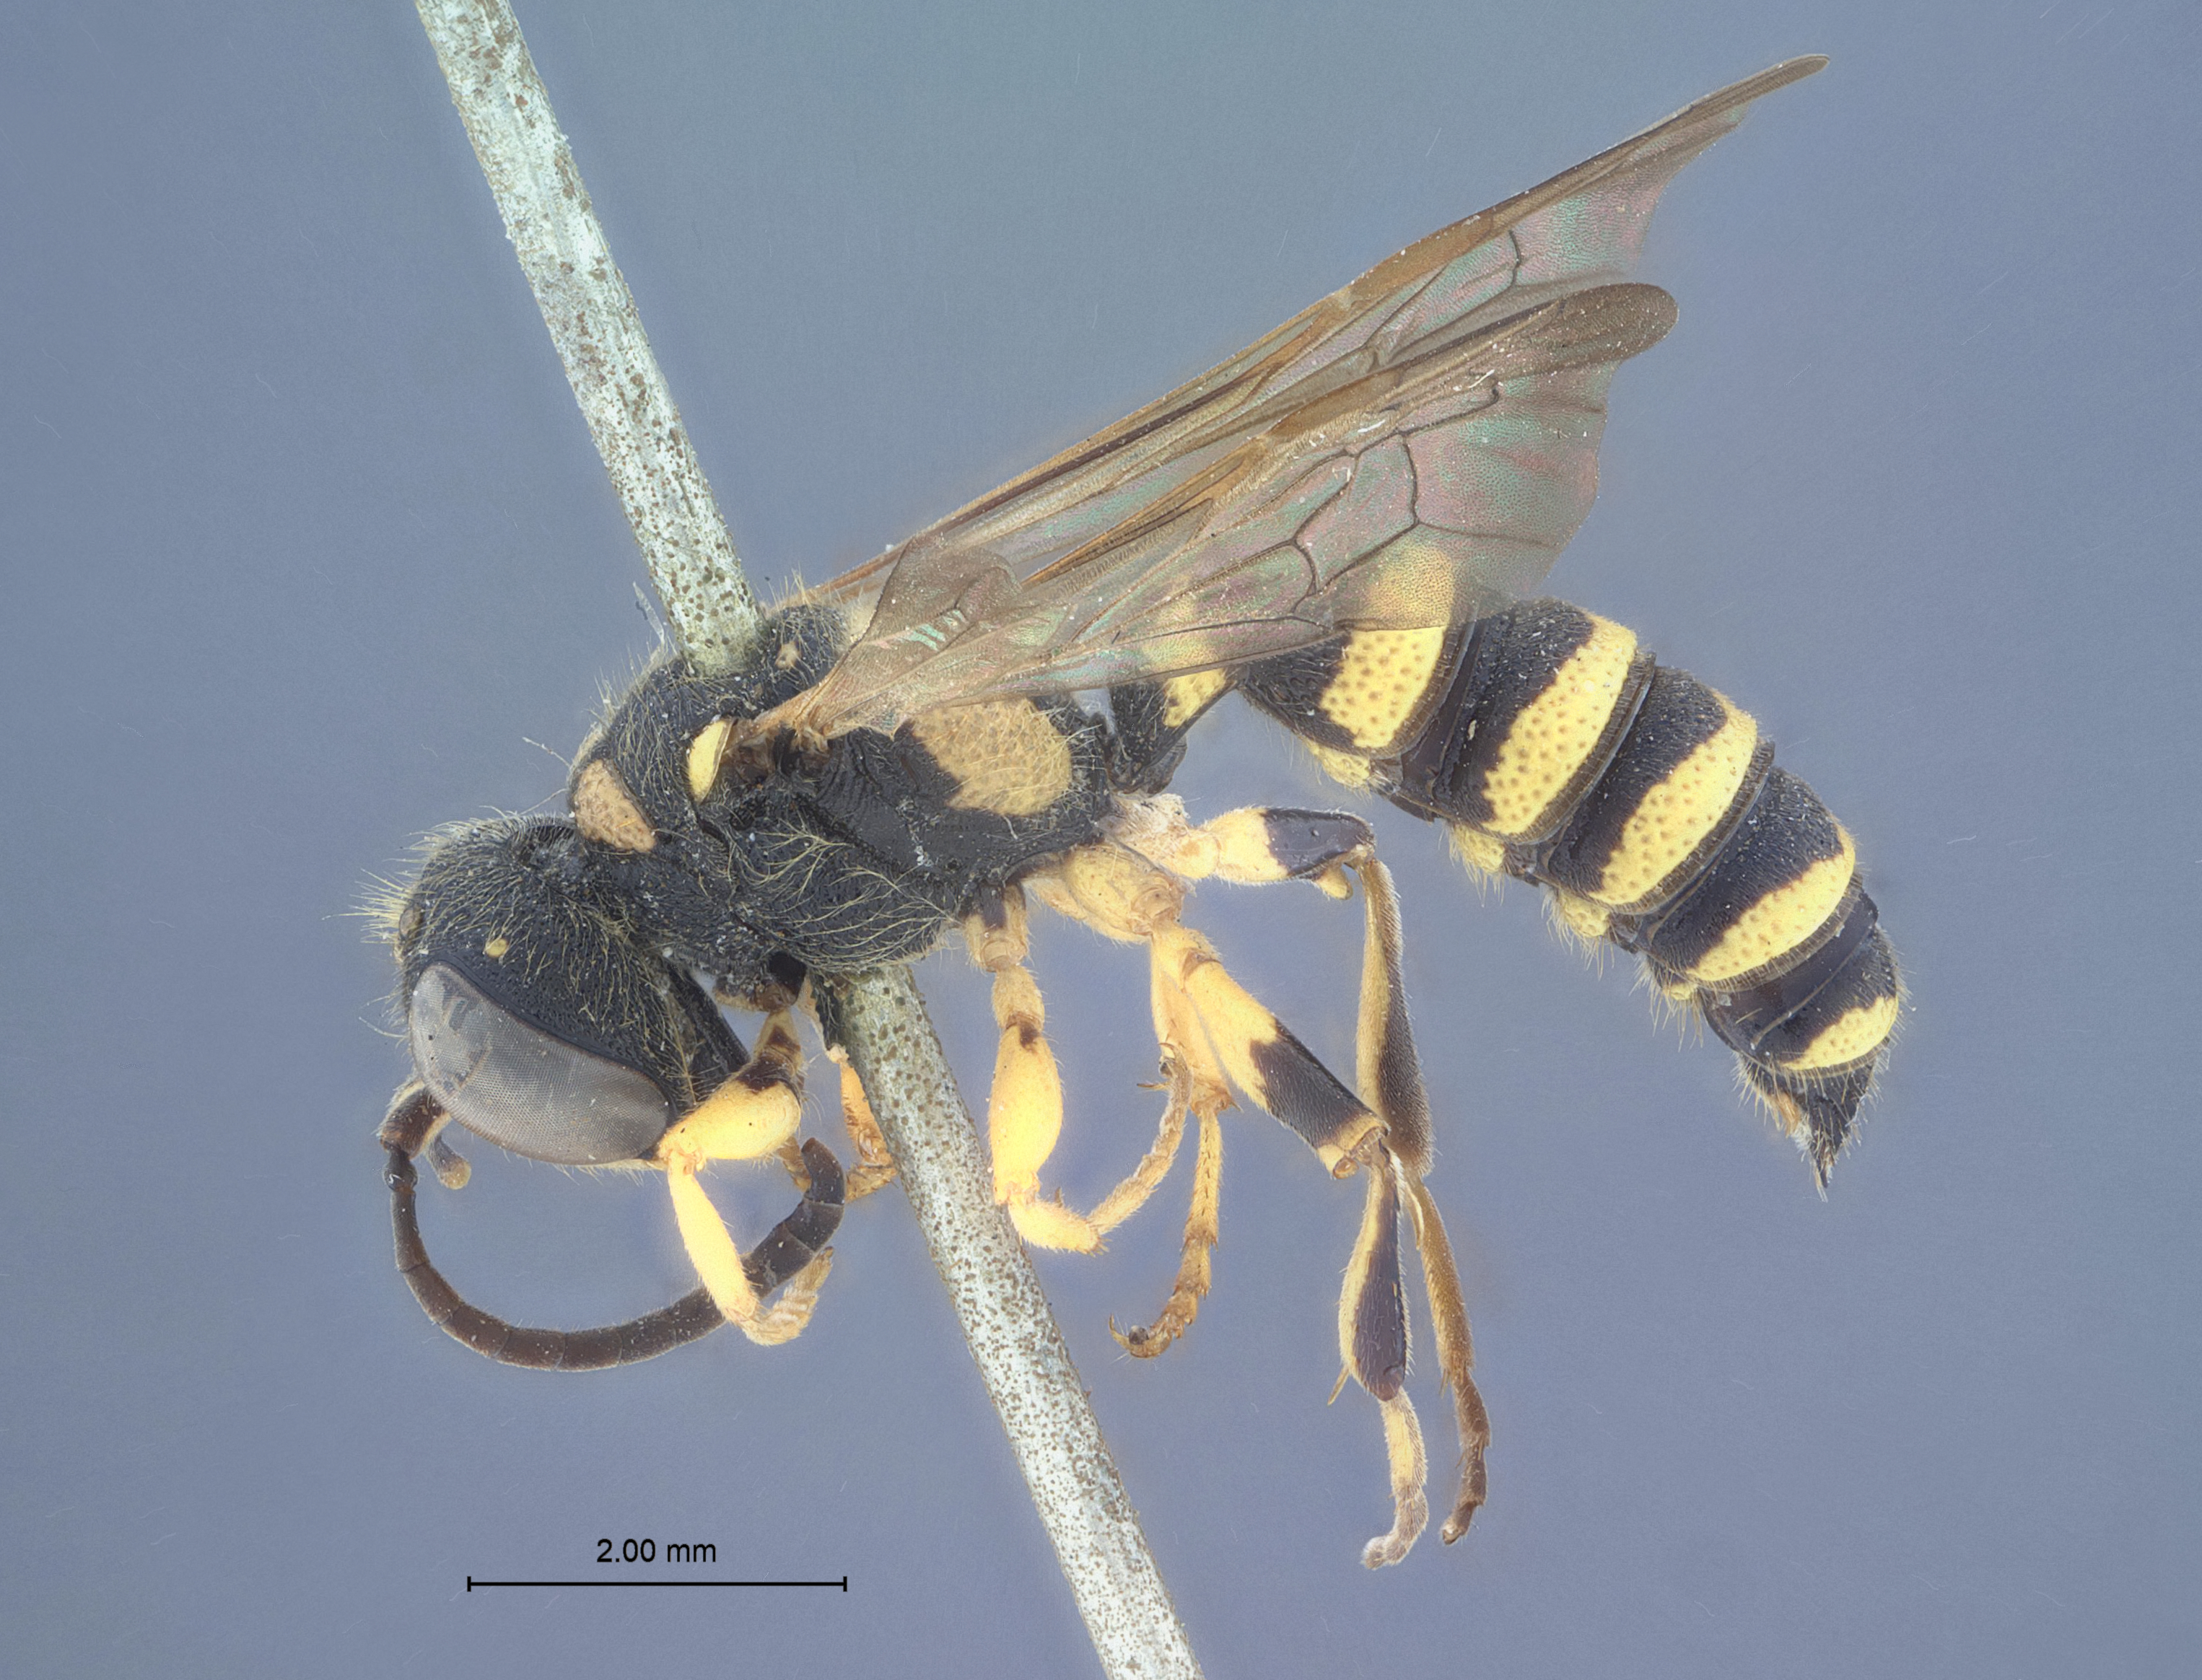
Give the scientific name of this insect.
Cerceris tienchiao
